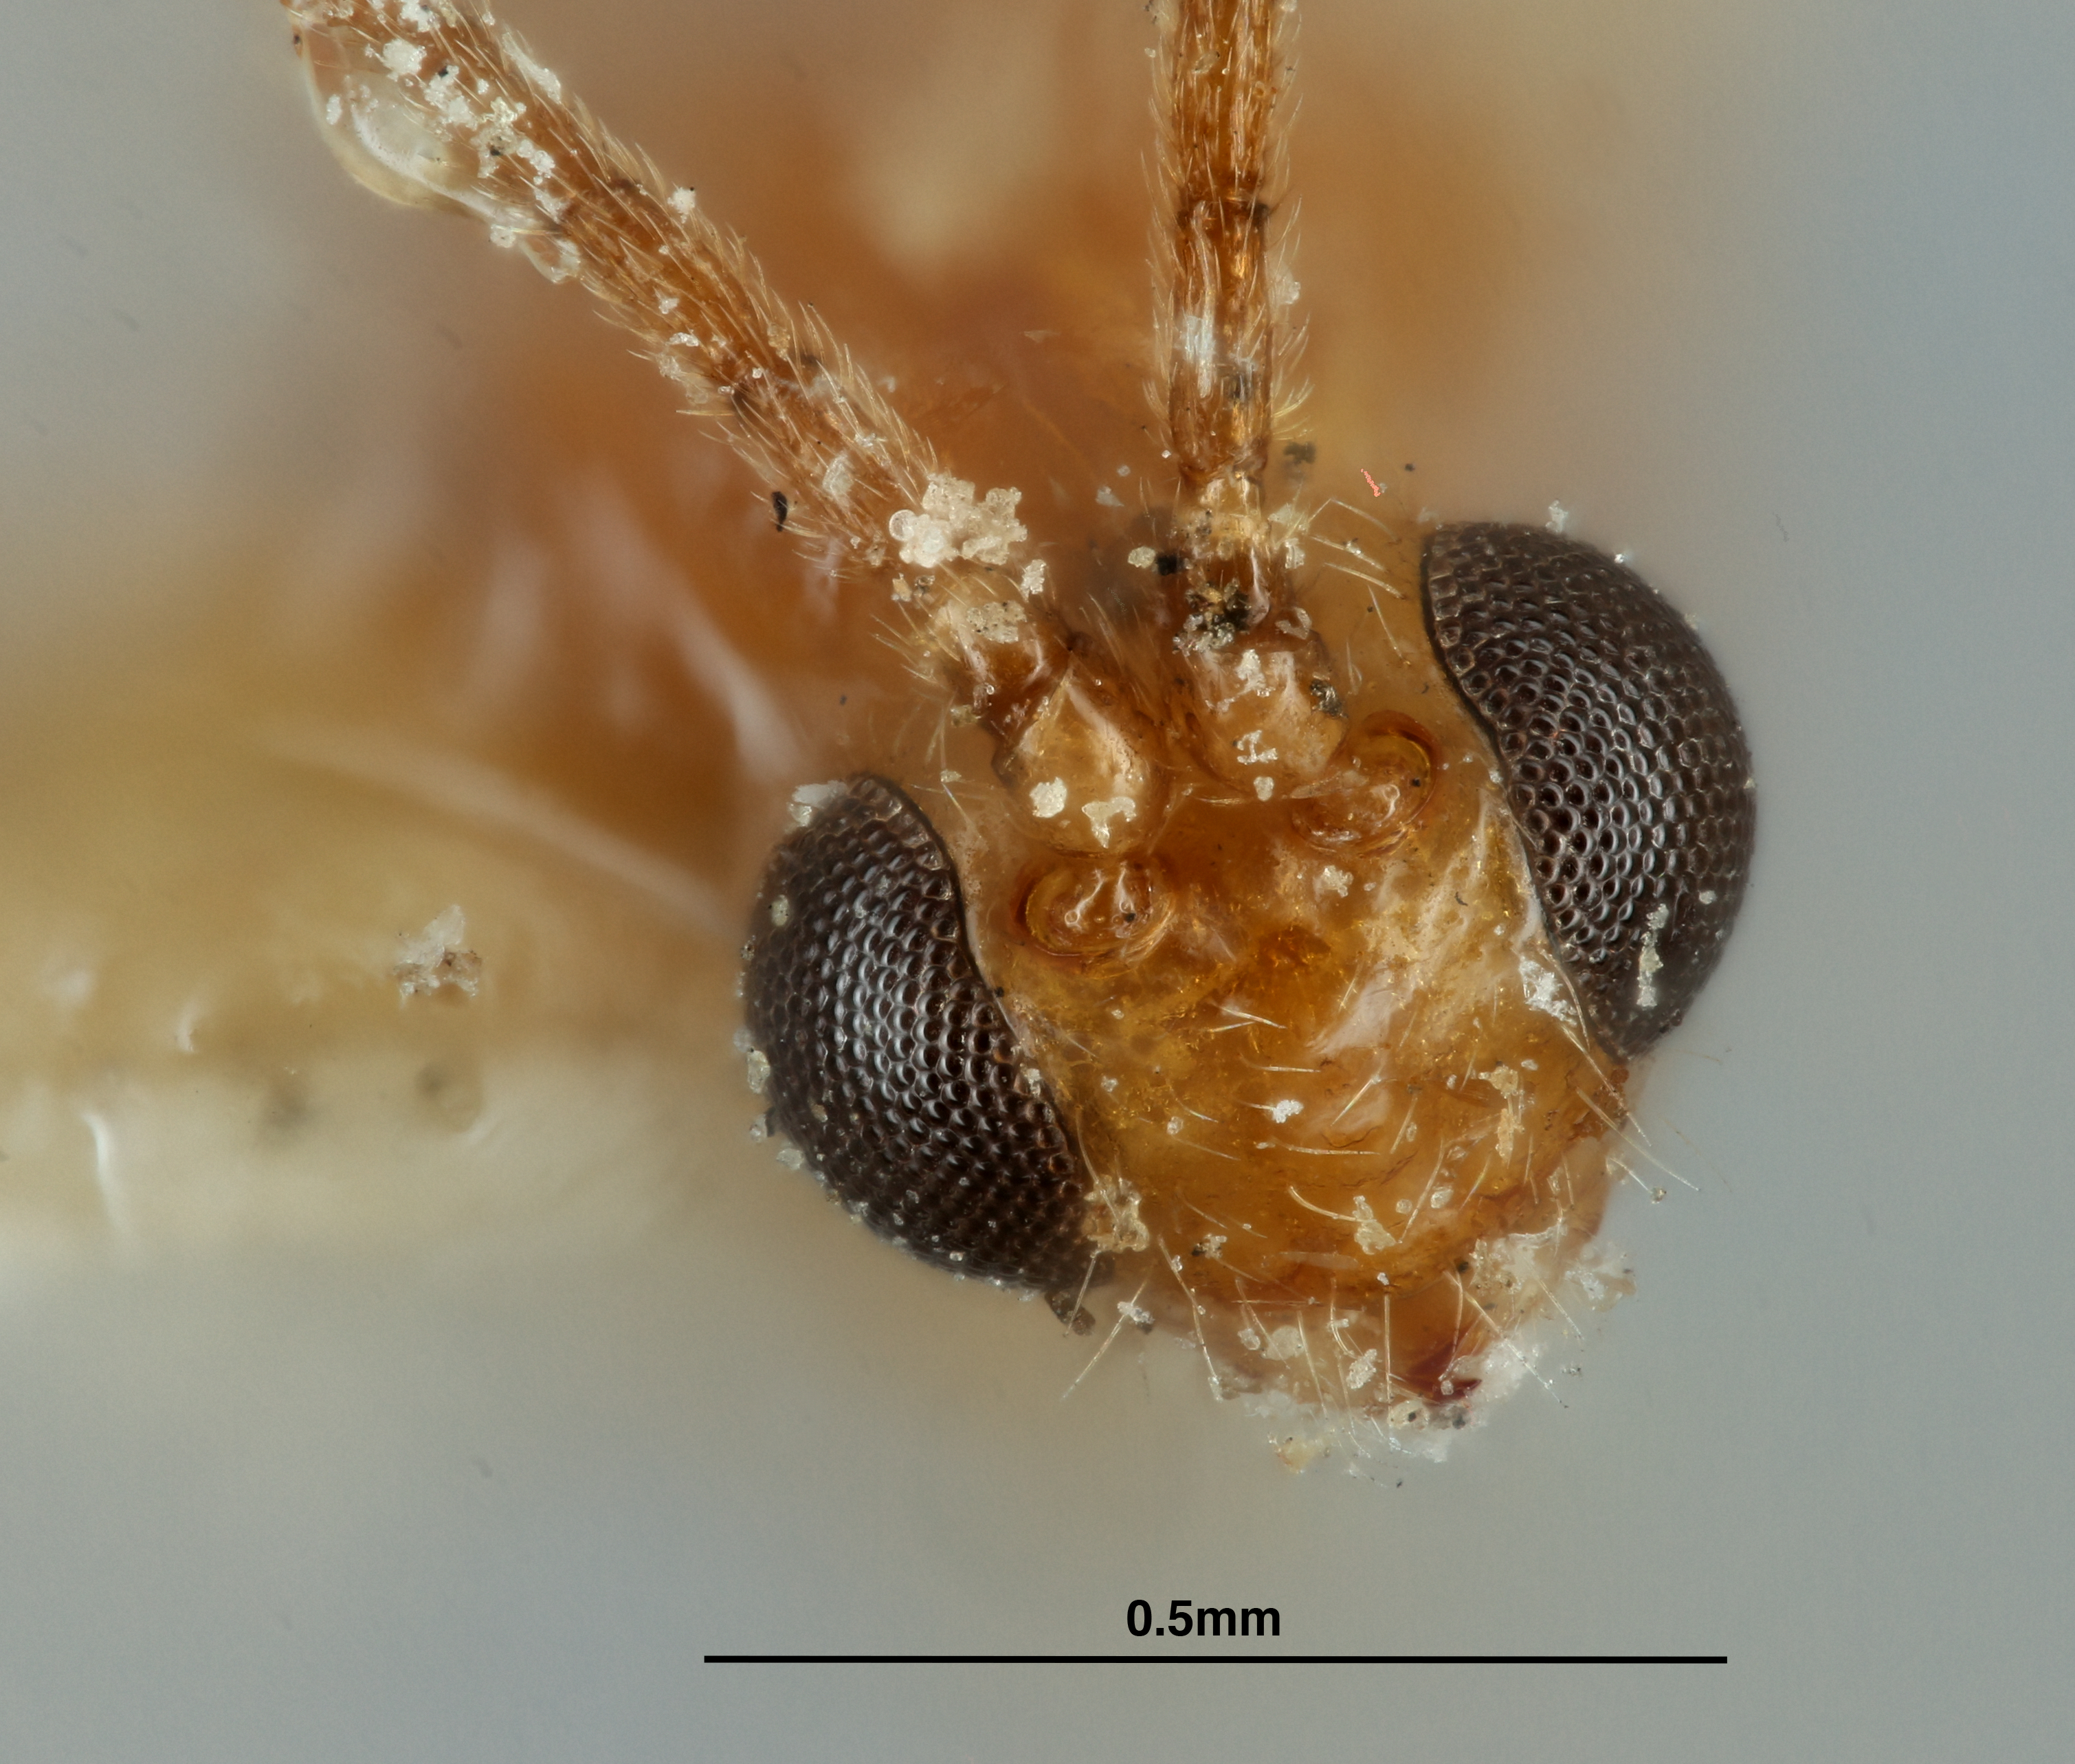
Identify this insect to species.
Homiopterus pacificus
